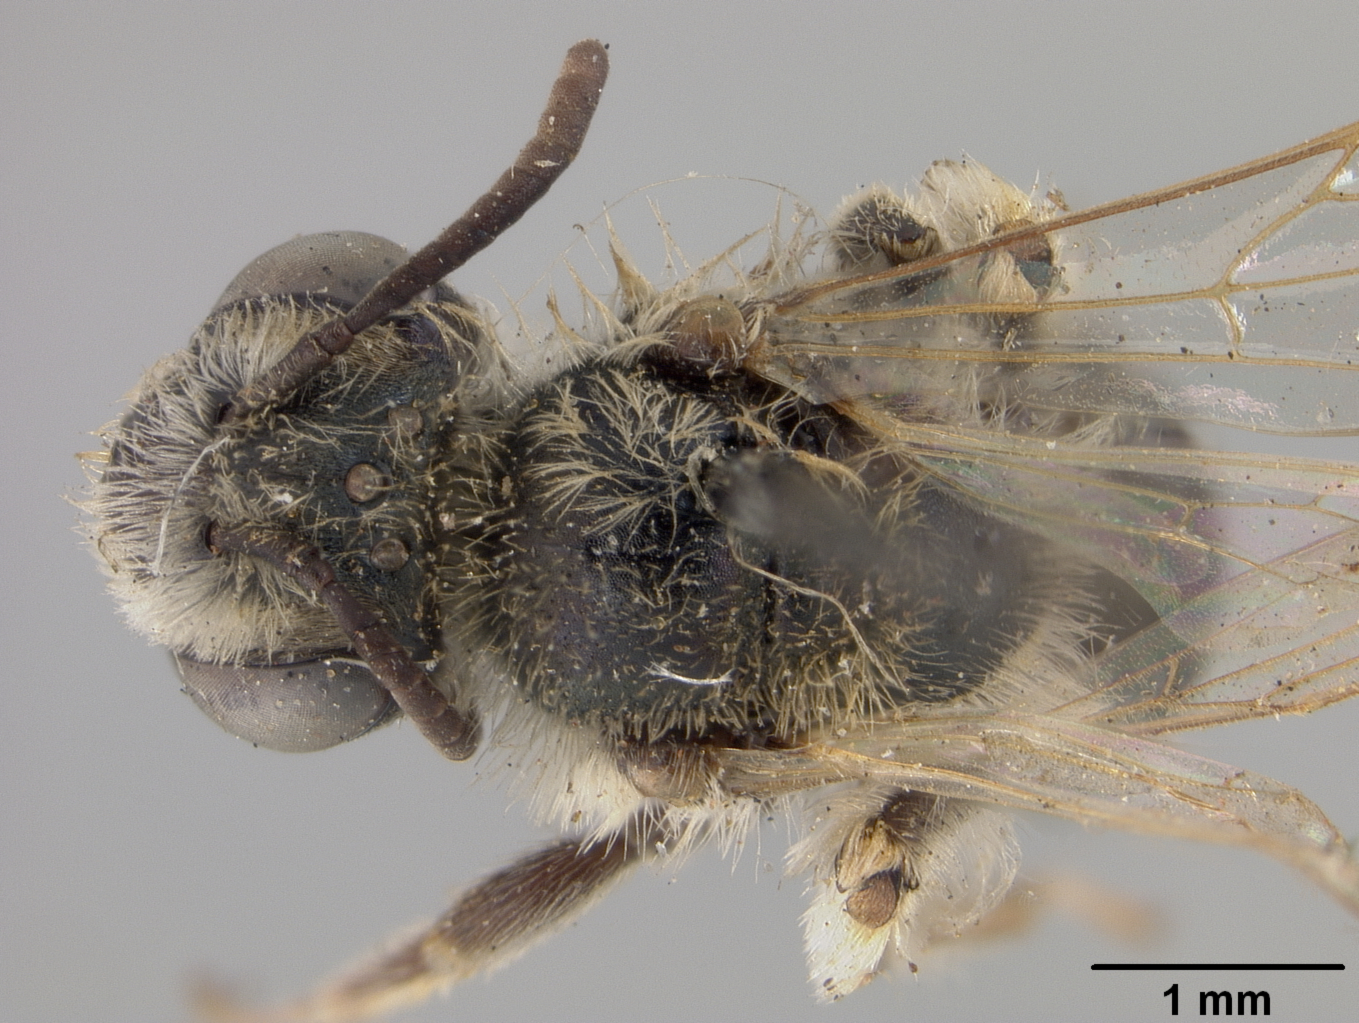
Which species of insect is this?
Andrena vegana
